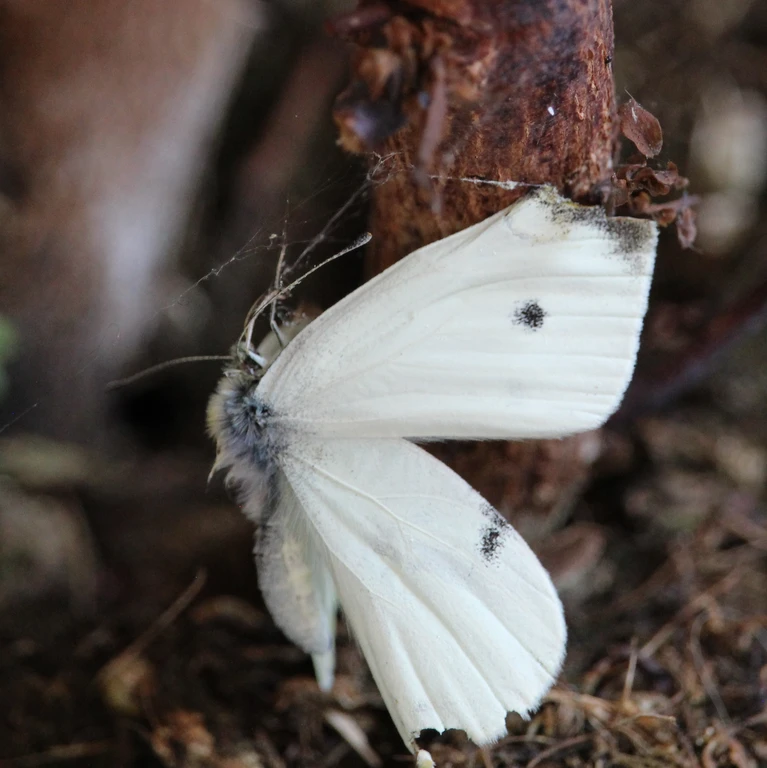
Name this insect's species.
Pieris rapae
